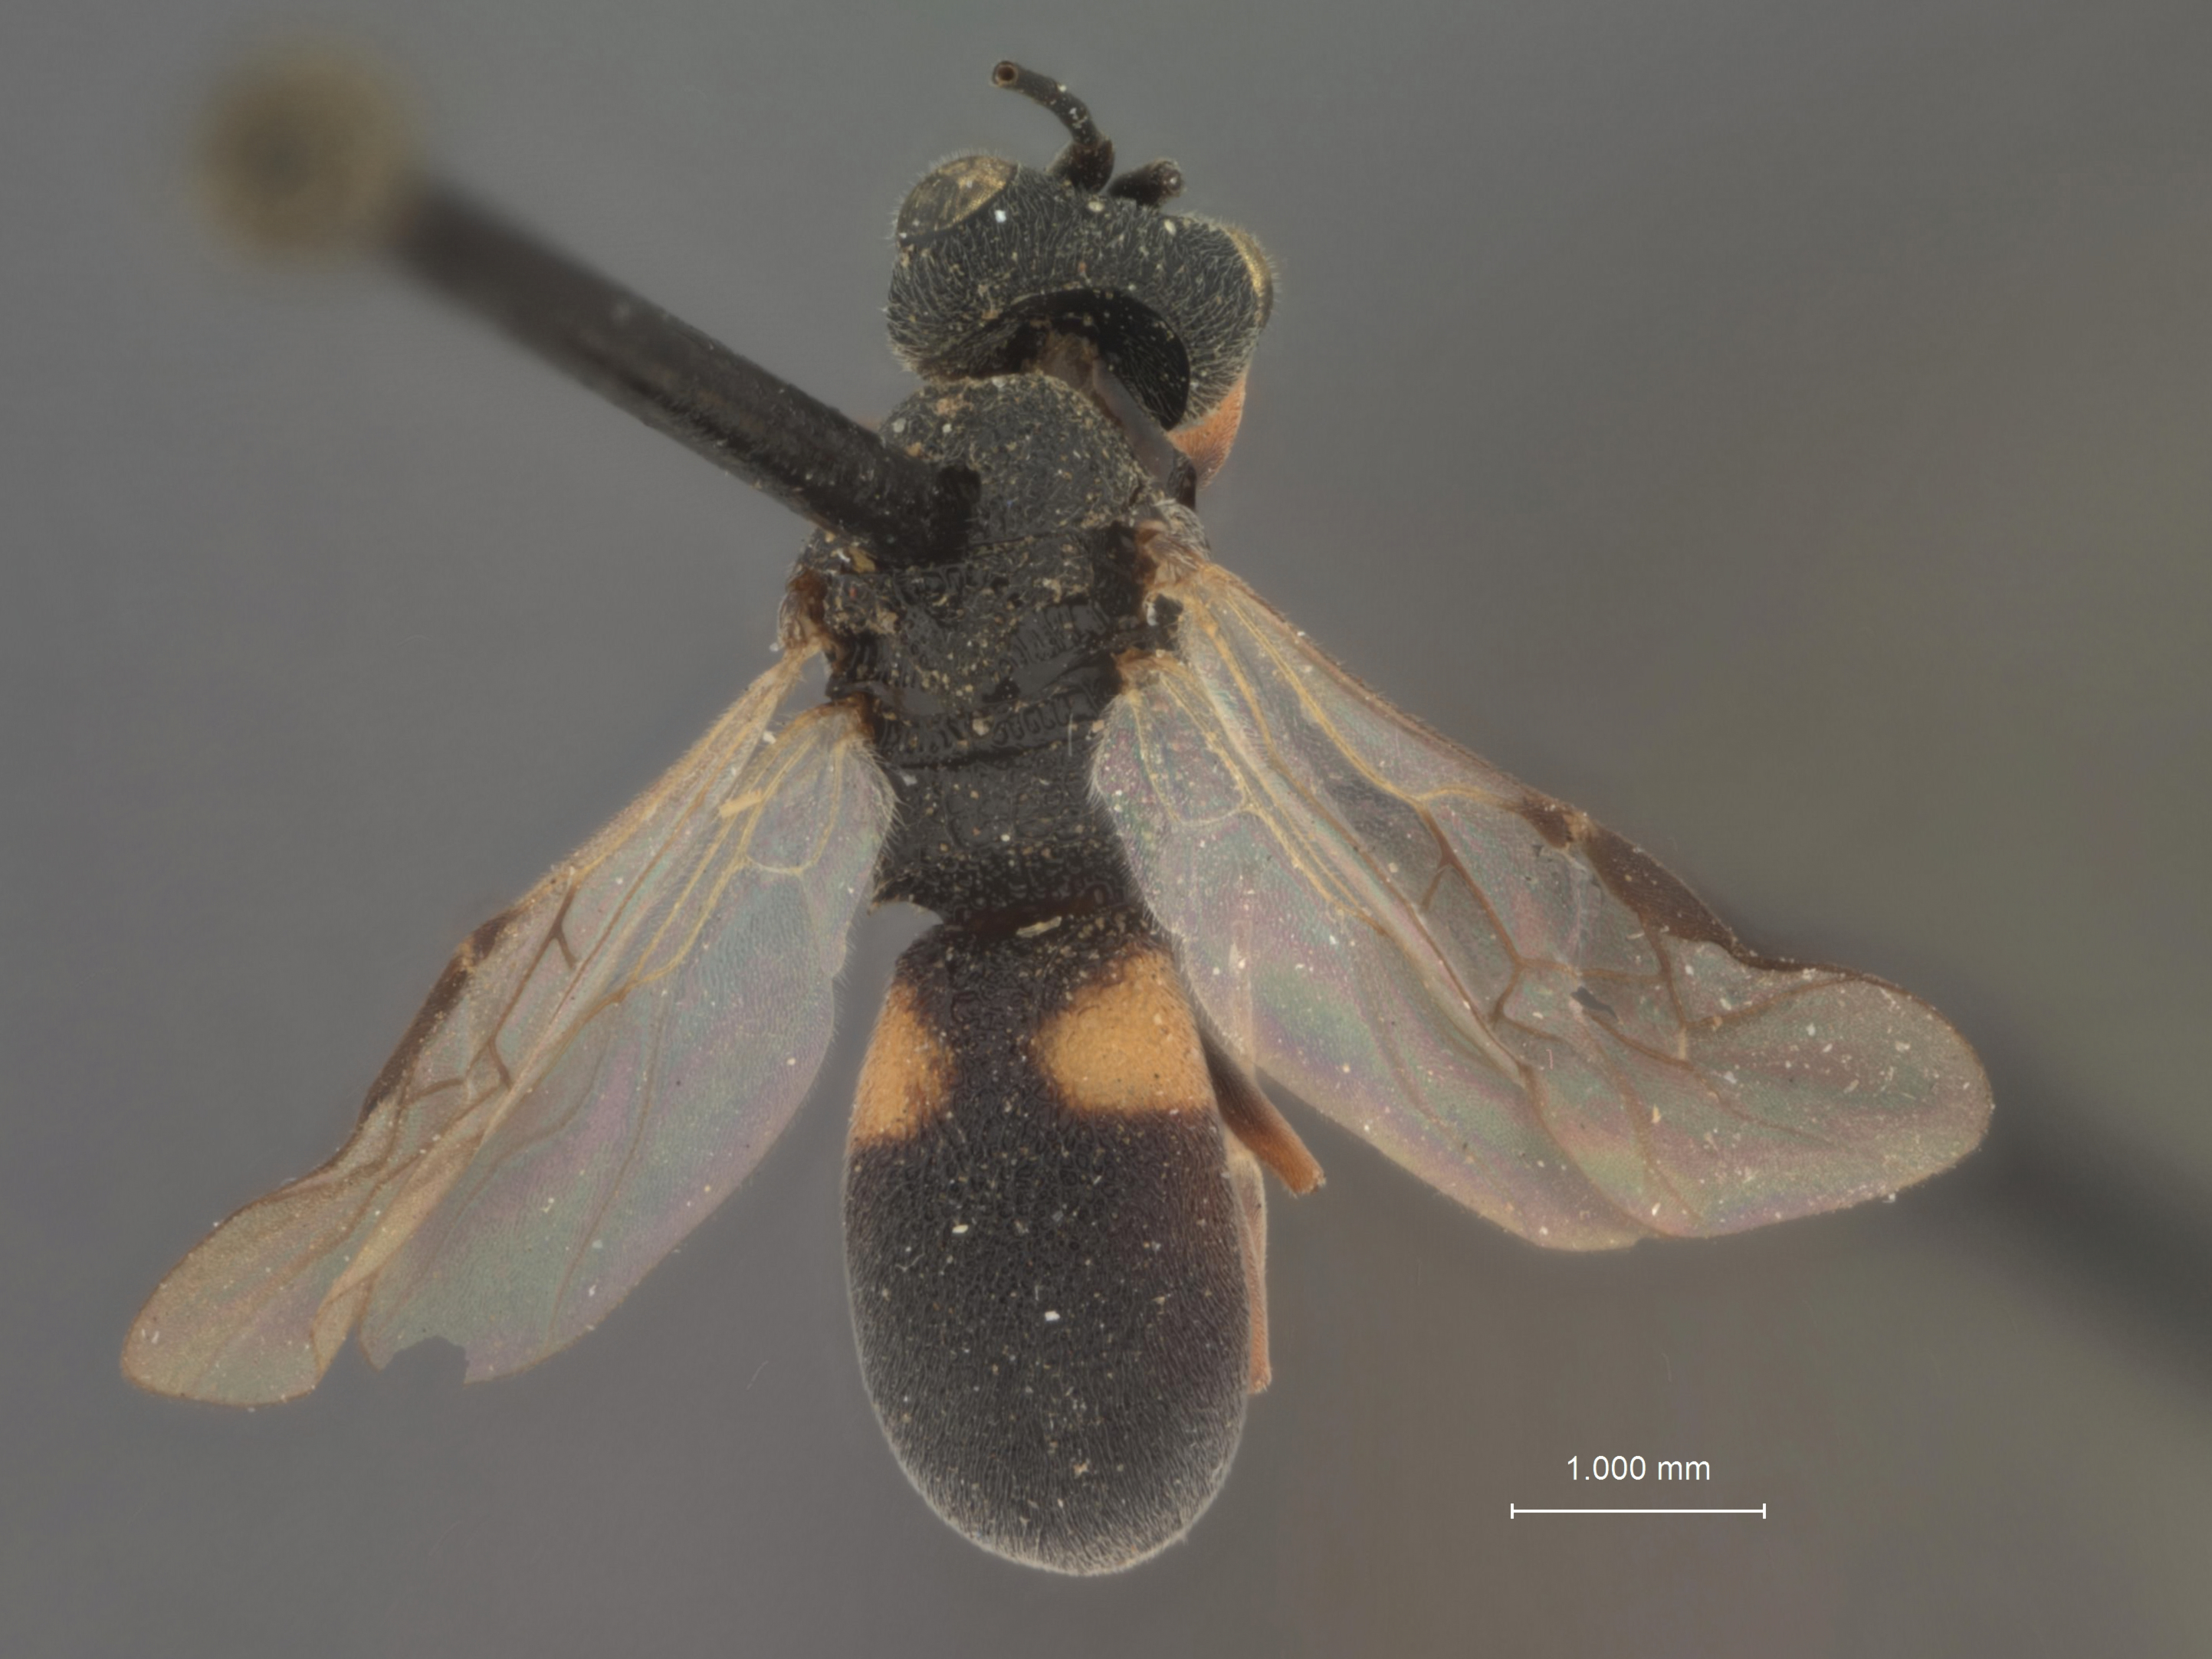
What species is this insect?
Chelonus bipustulatus
